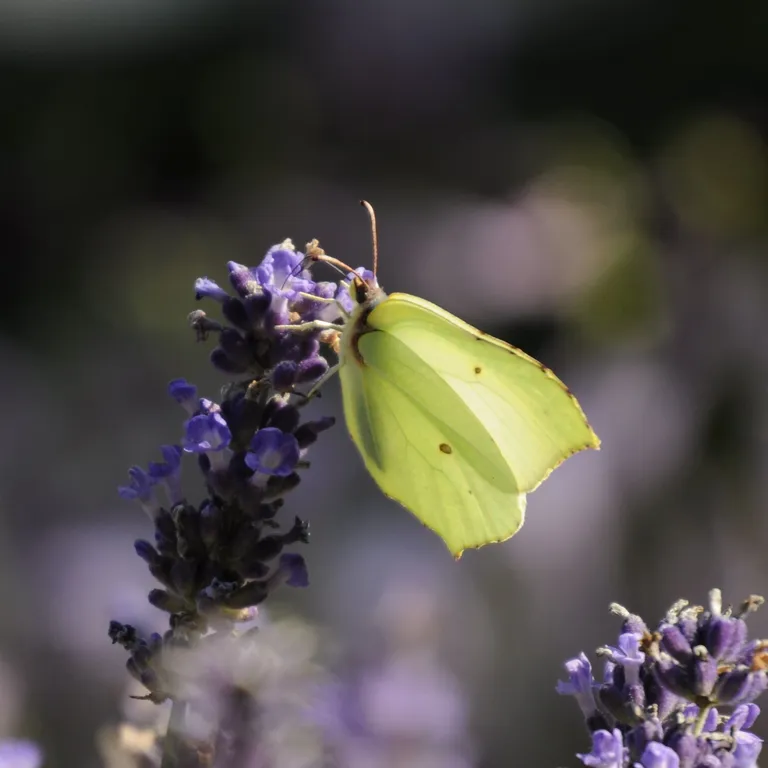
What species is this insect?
Gonepteryx rhamni
